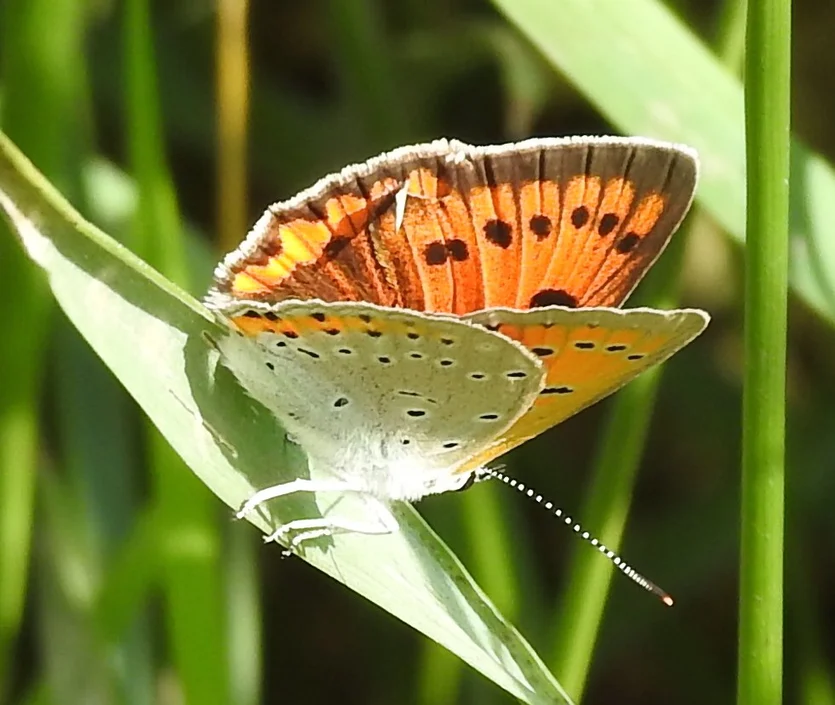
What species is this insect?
Lycaena dispar
